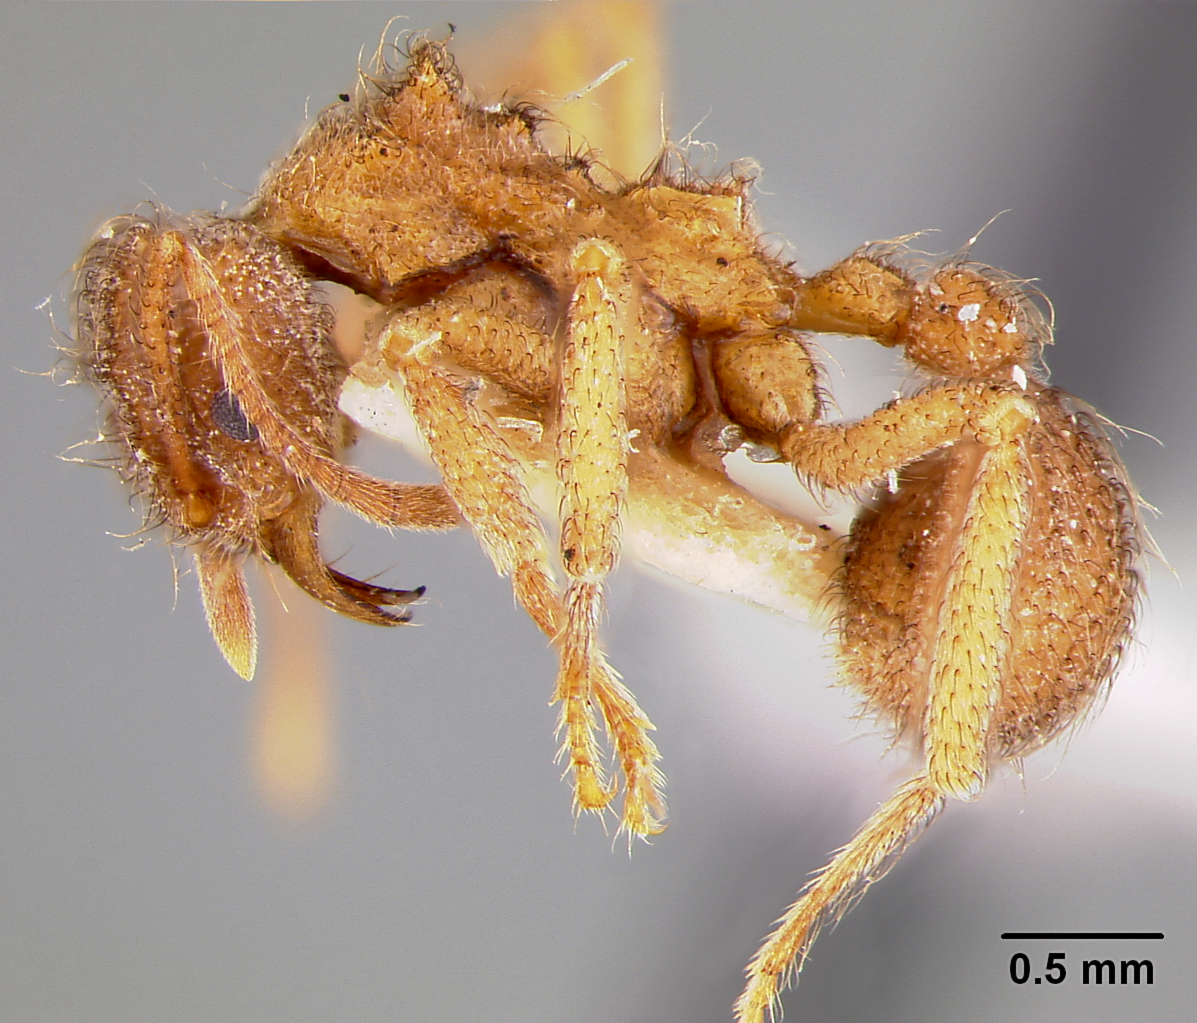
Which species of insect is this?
Sericomyrmex opulenta
